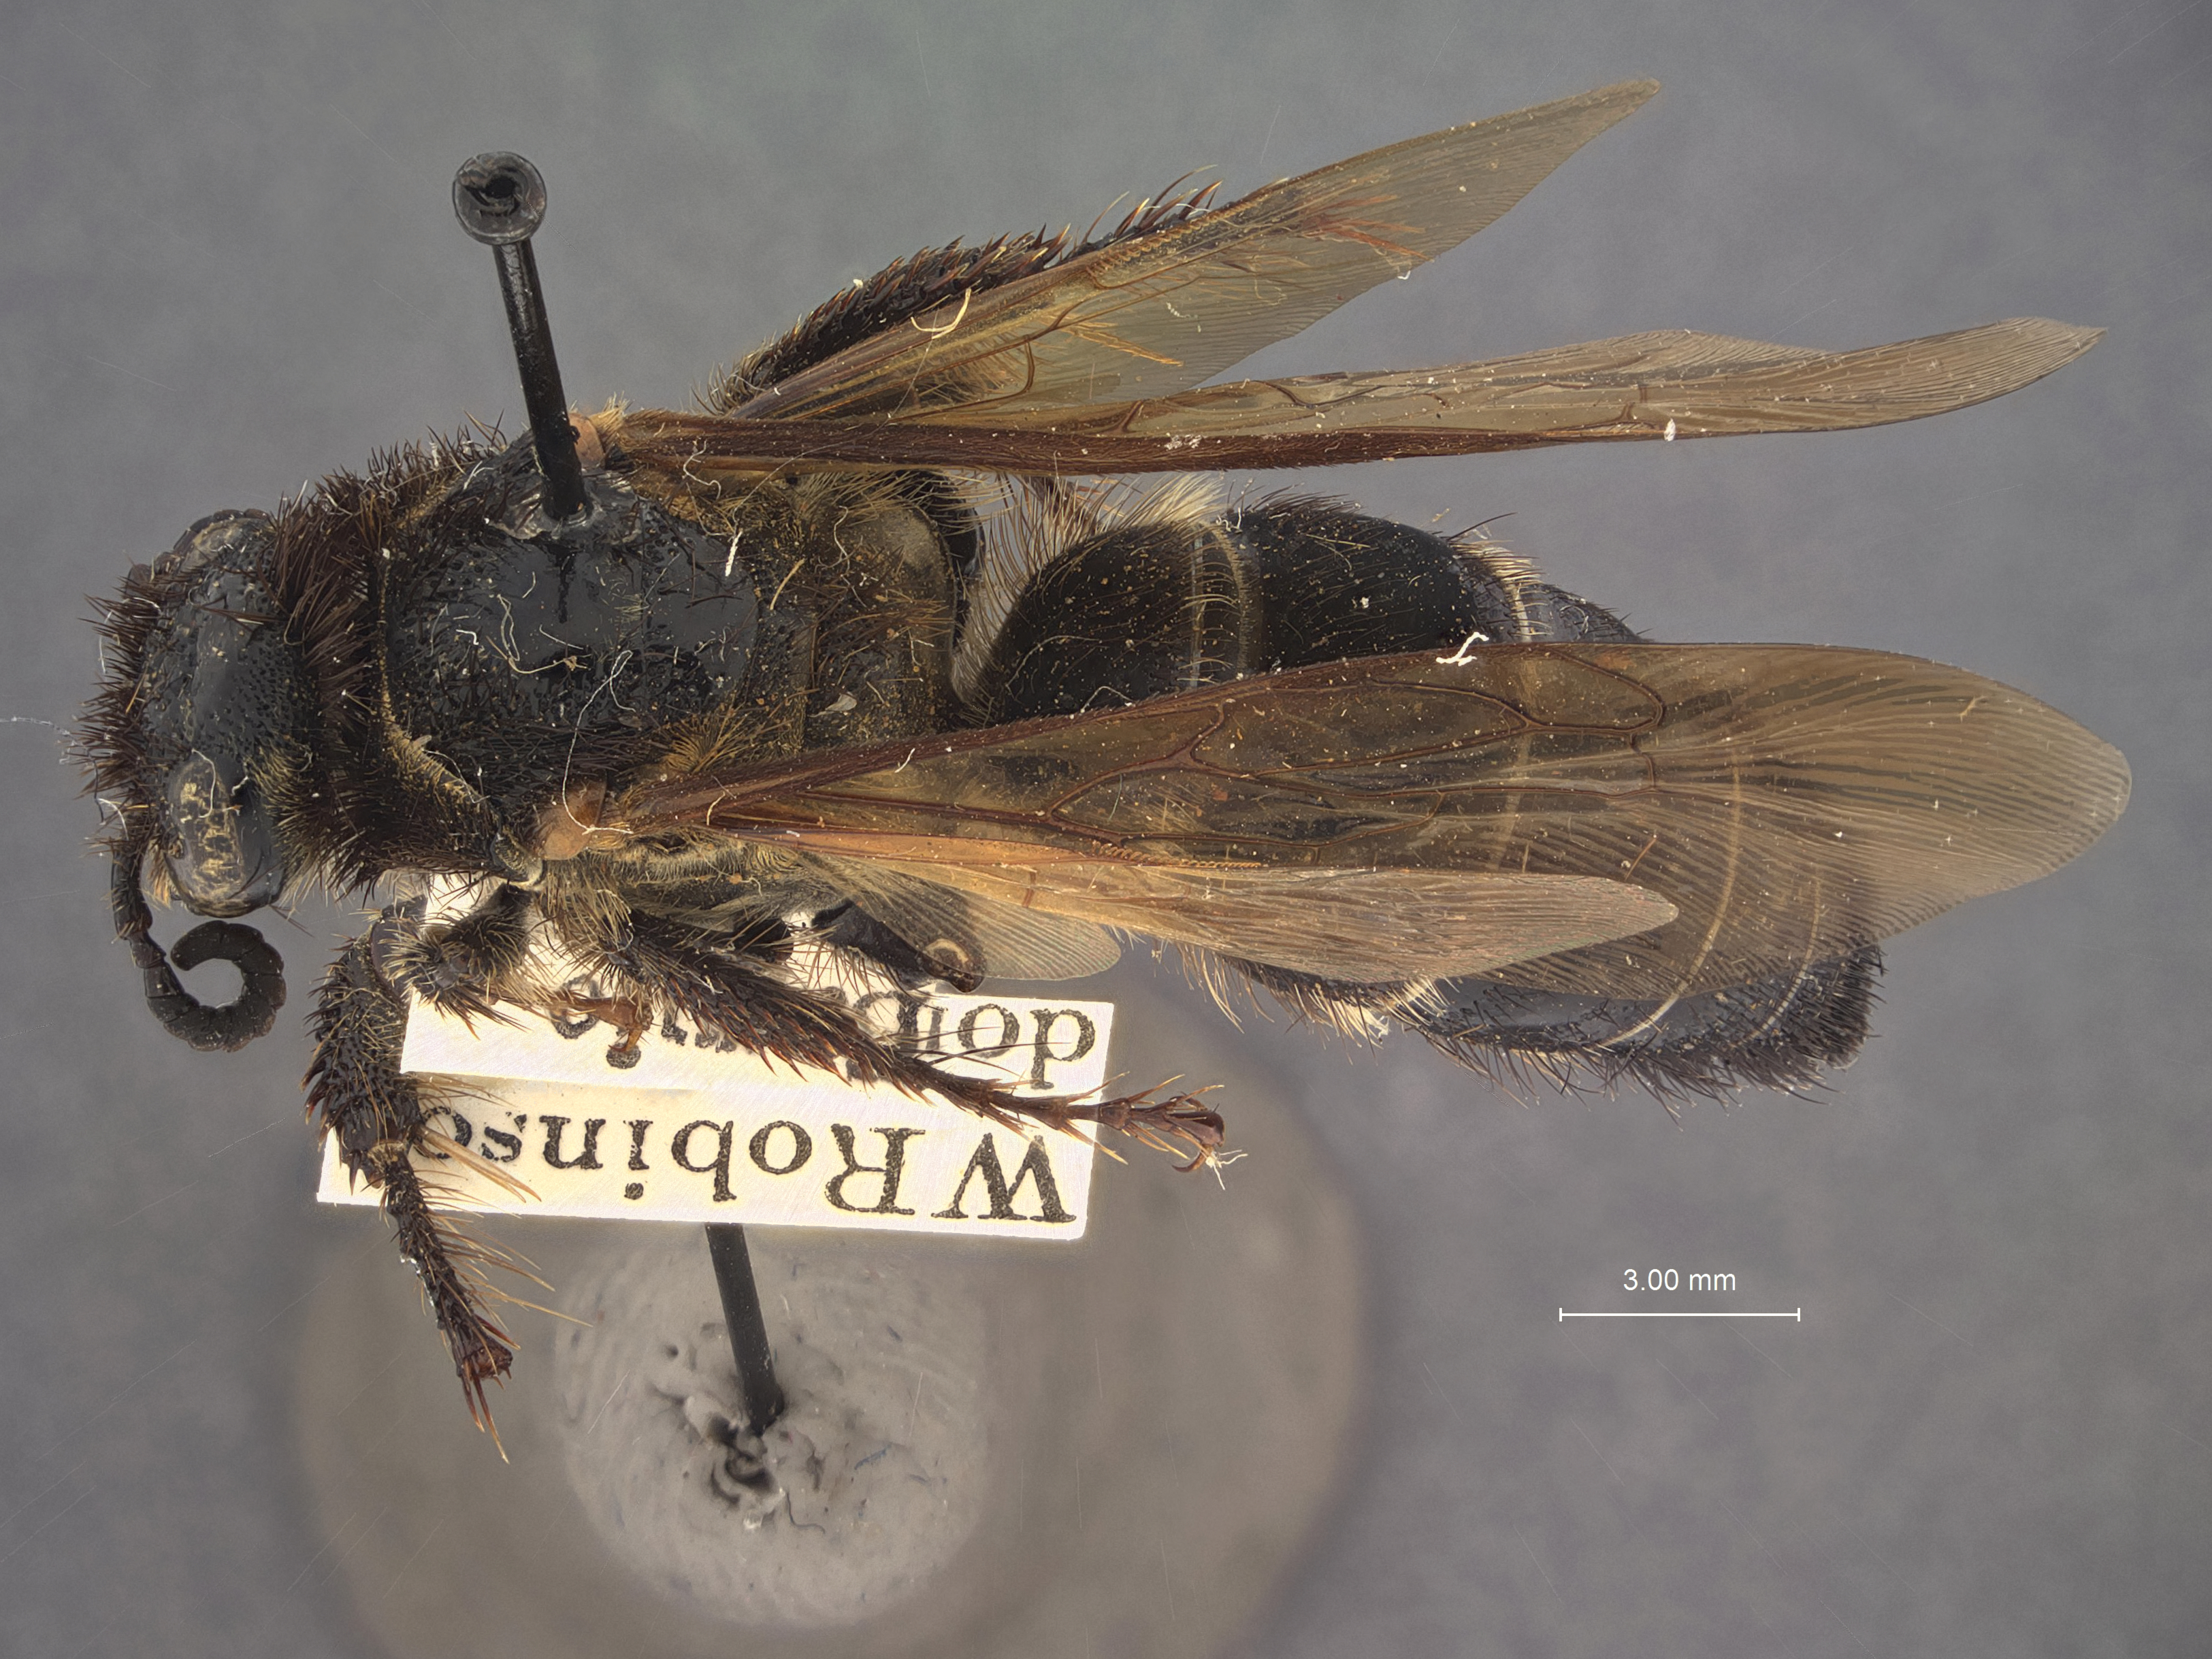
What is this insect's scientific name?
Scolia luzonenis
